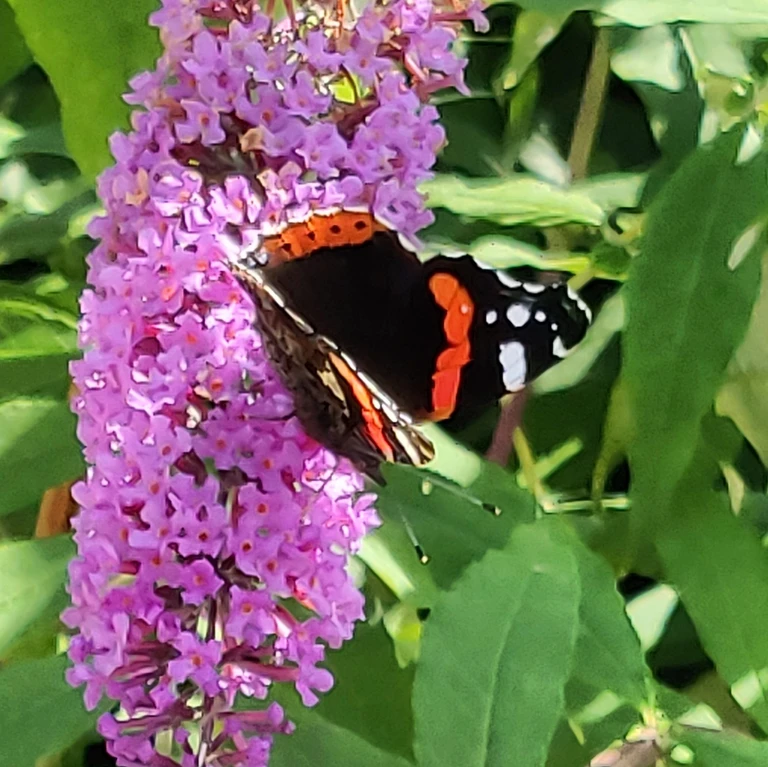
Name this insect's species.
Vanessa atalanta
